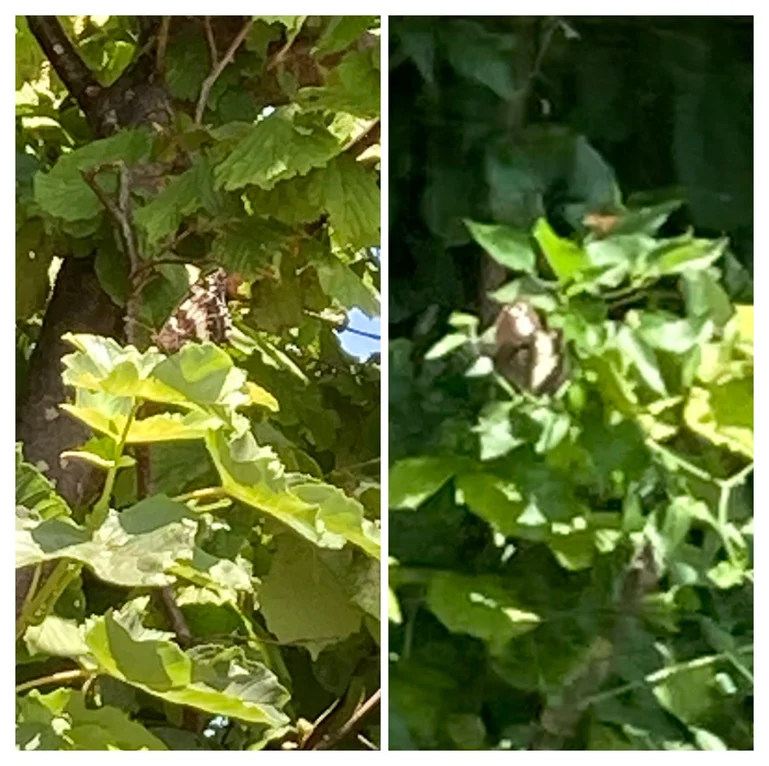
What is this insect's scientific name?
Brintesia circe
